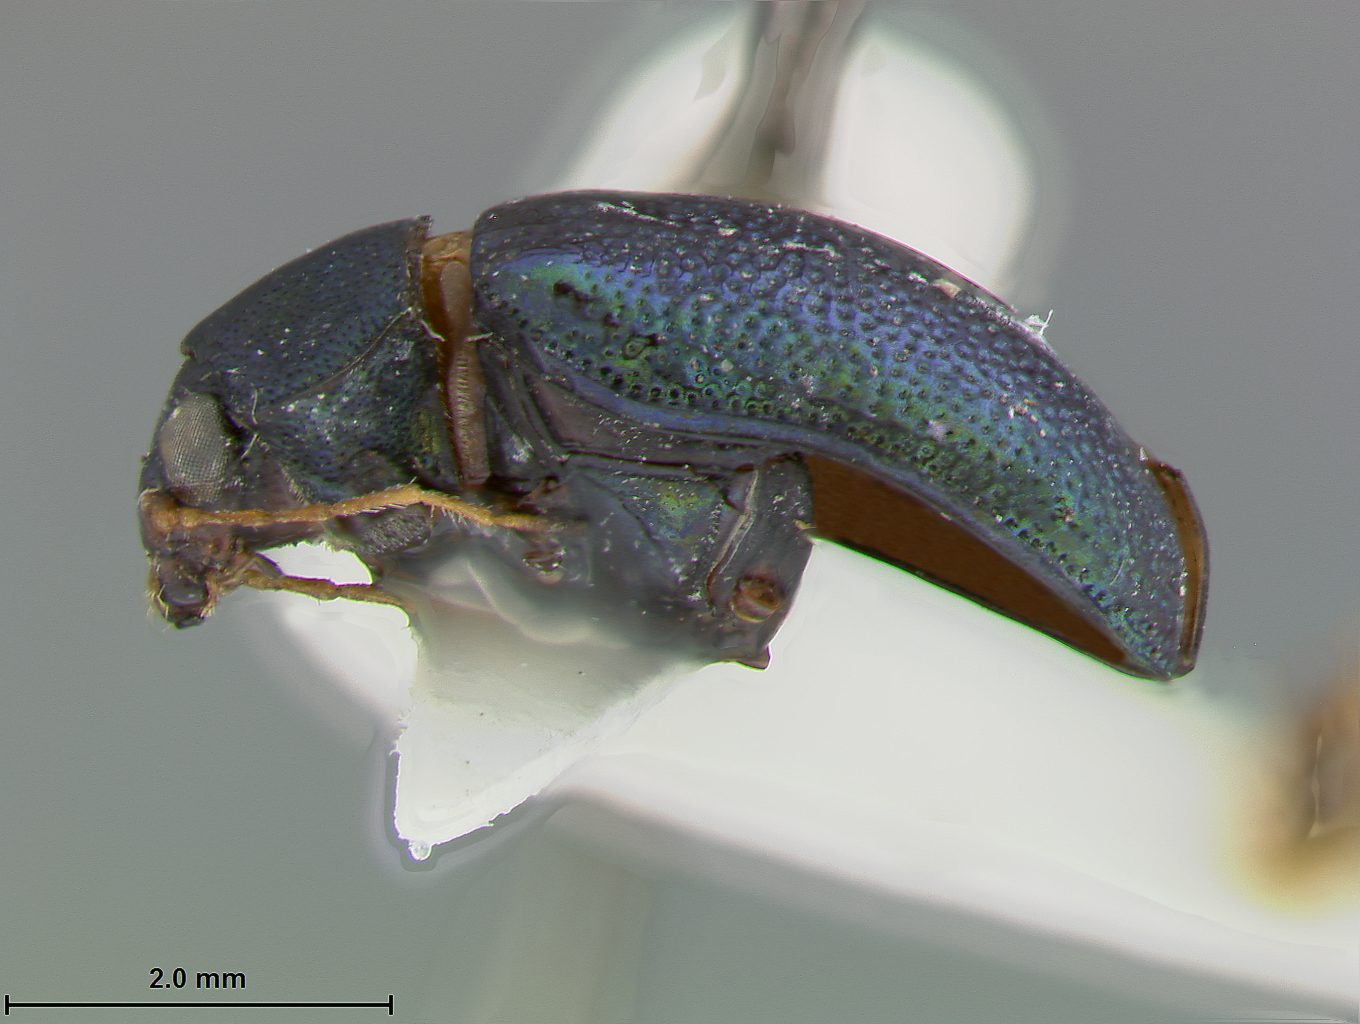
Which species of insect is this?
Colaspis similis
